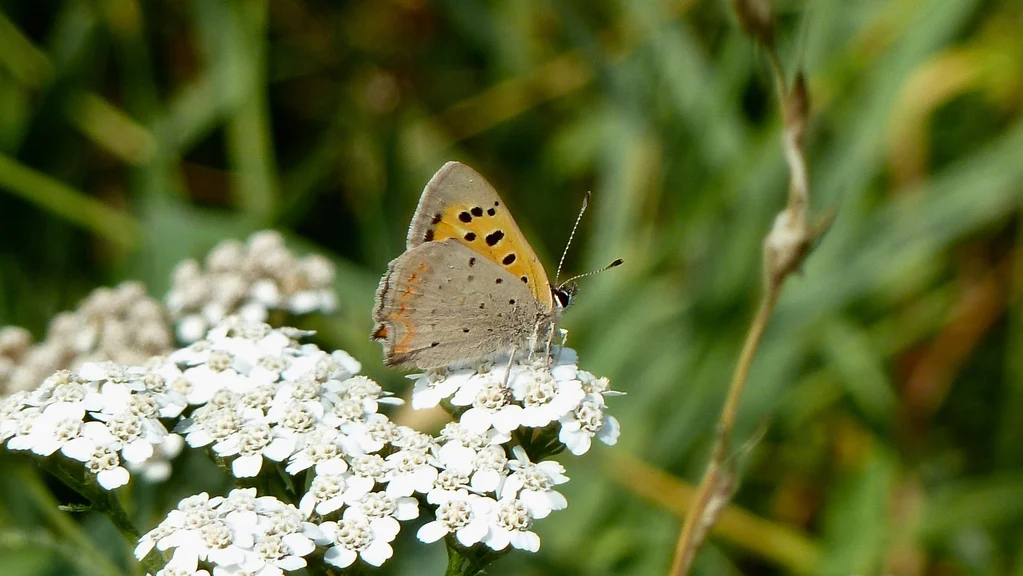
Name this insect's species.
Lycaena phlaeas
